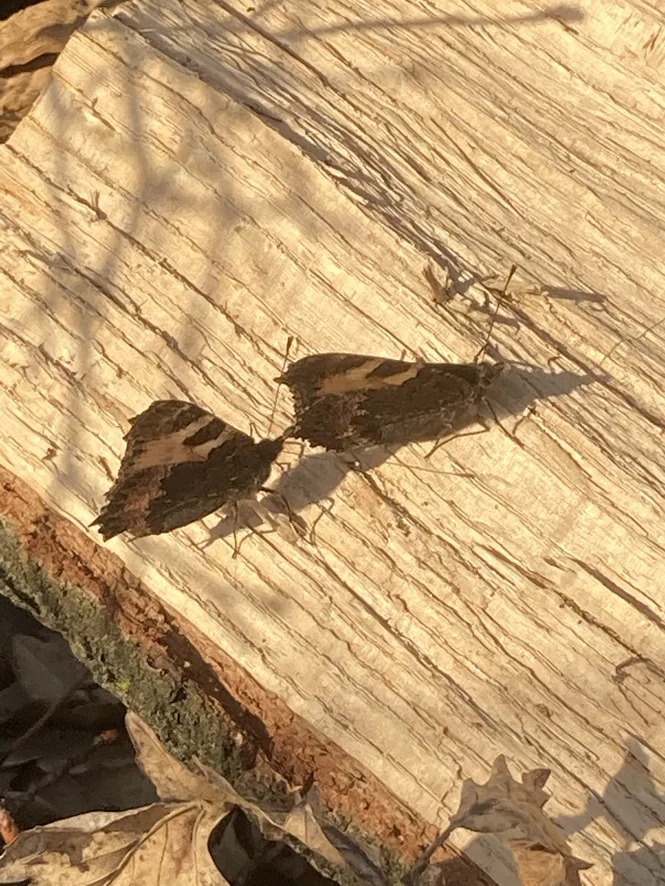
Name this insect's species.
Aglais urticae
